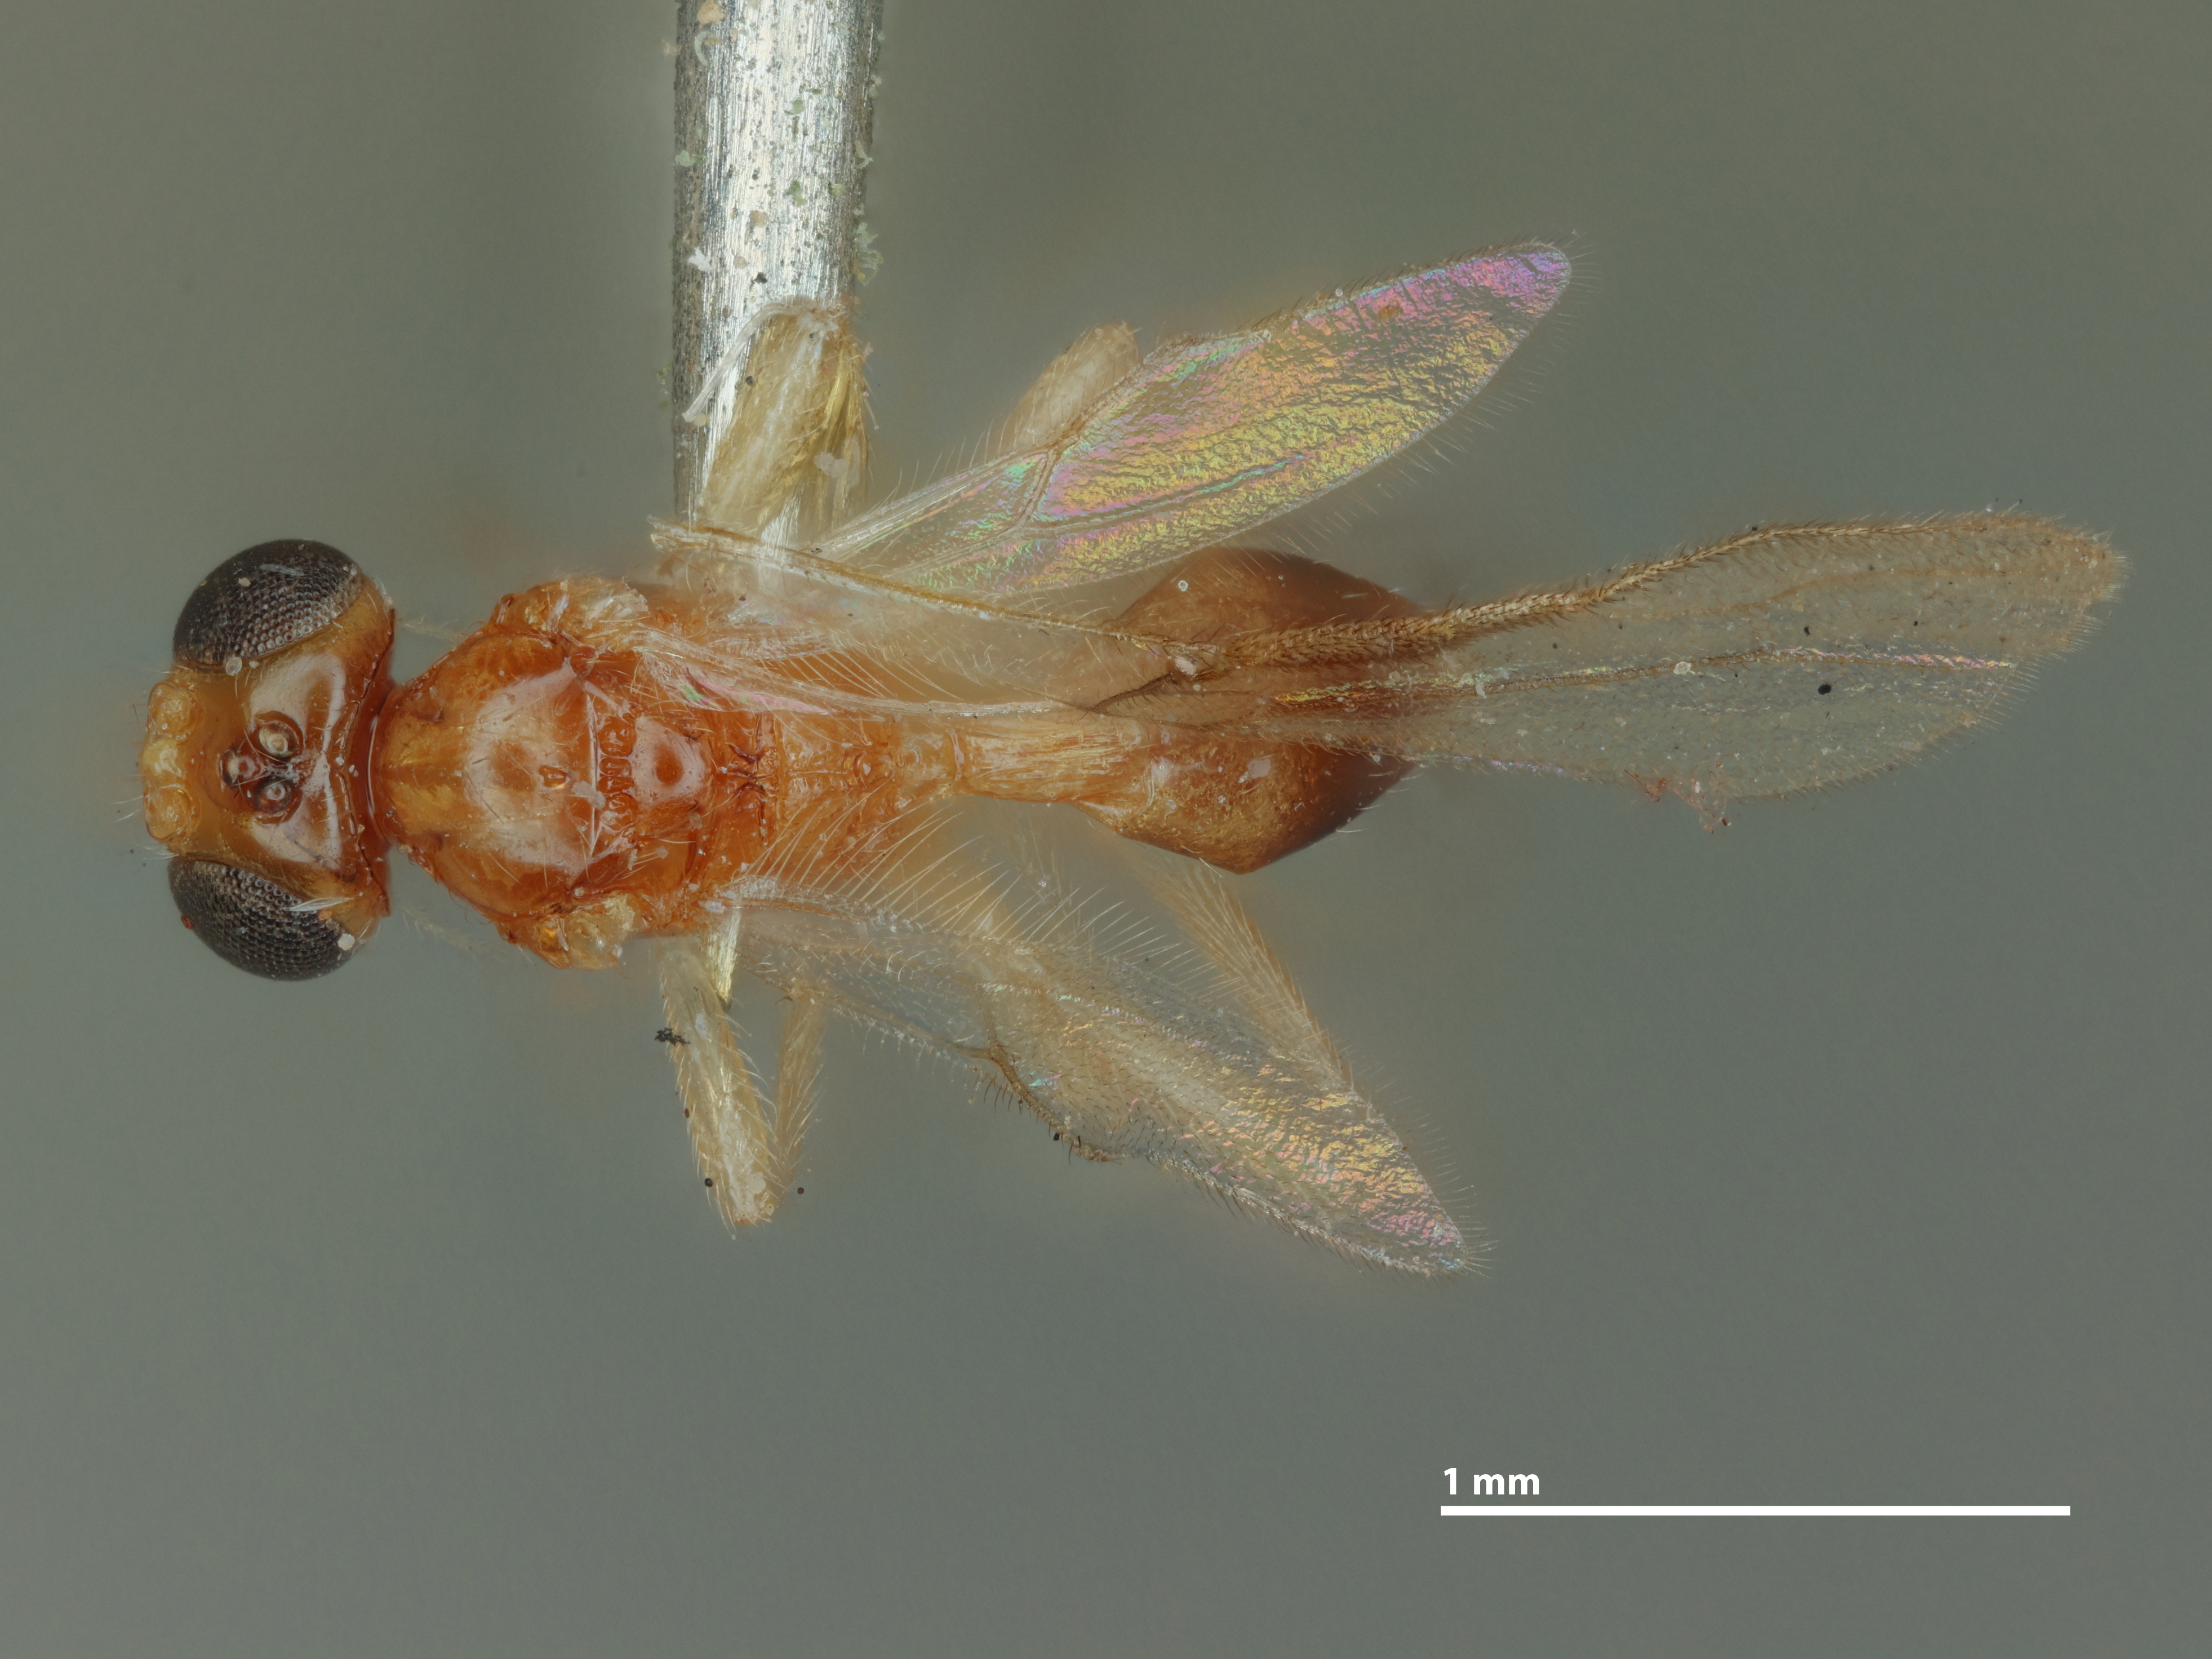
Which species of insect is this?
Neopius grenadanus
